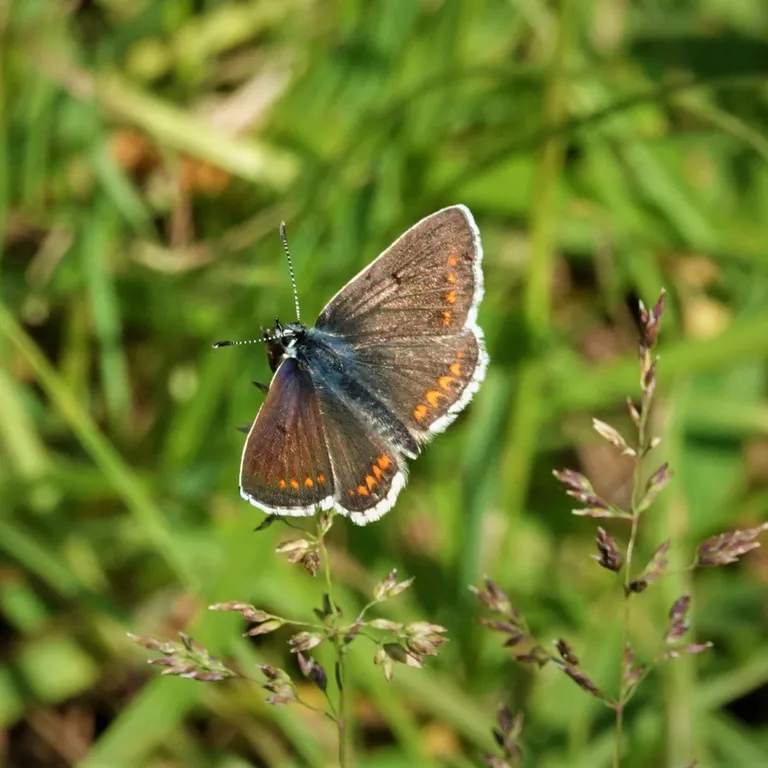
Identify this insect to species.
Aricia agestis/artaxerxes
